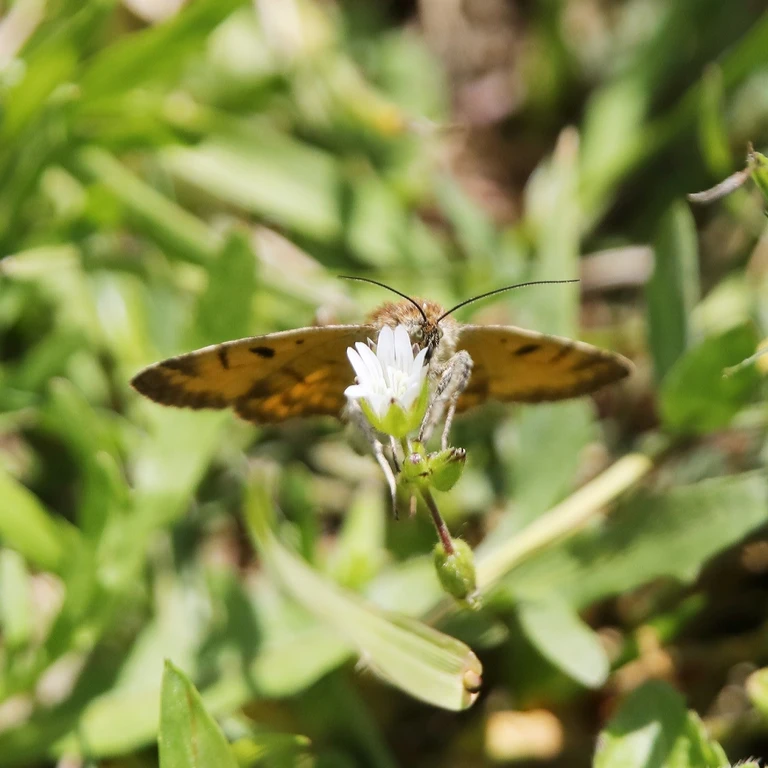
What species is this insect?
Euclidia glyphica
